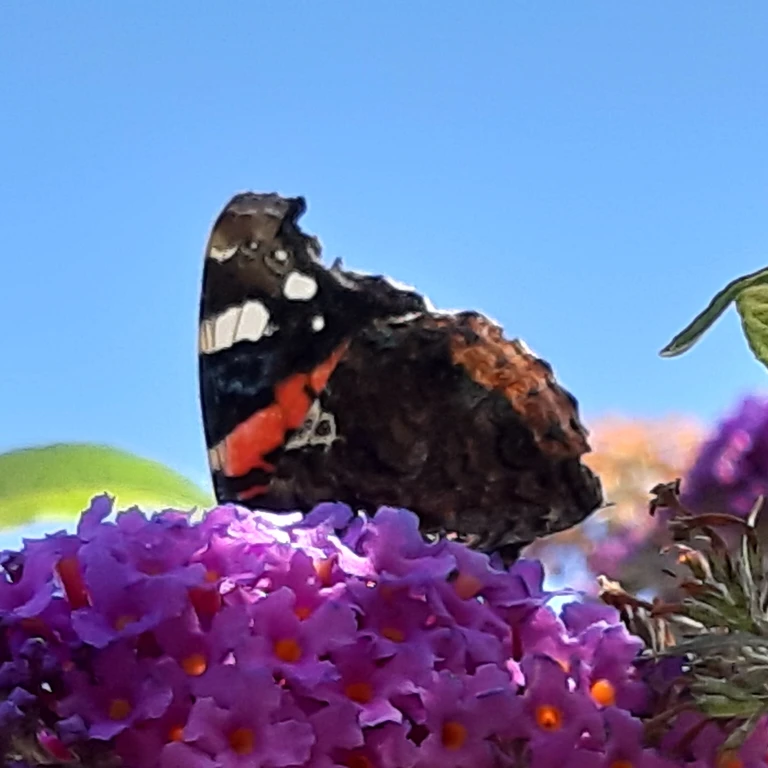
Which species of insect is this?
Vanessa atalanta
